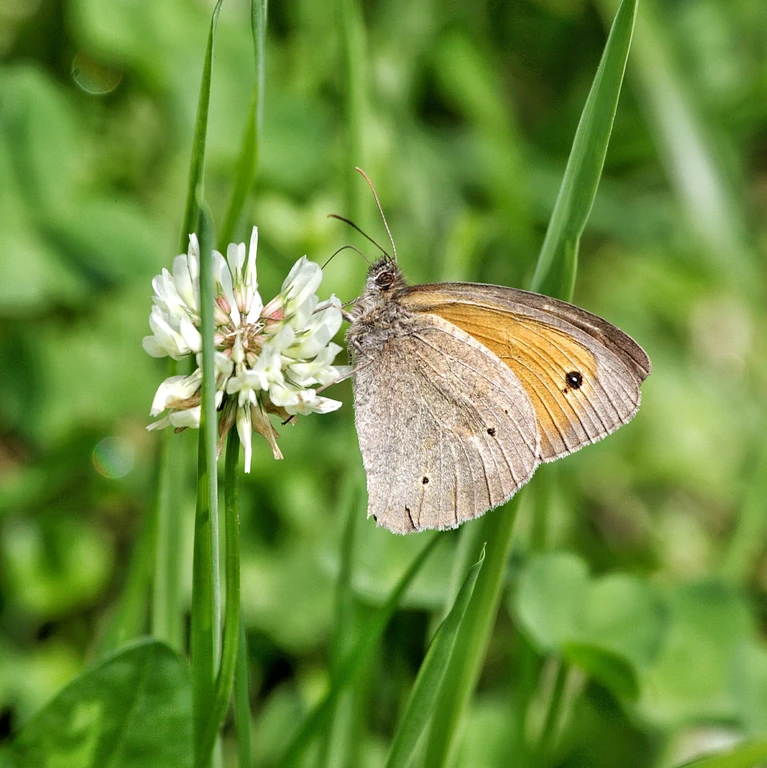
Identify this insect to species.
Maniola jurtina
